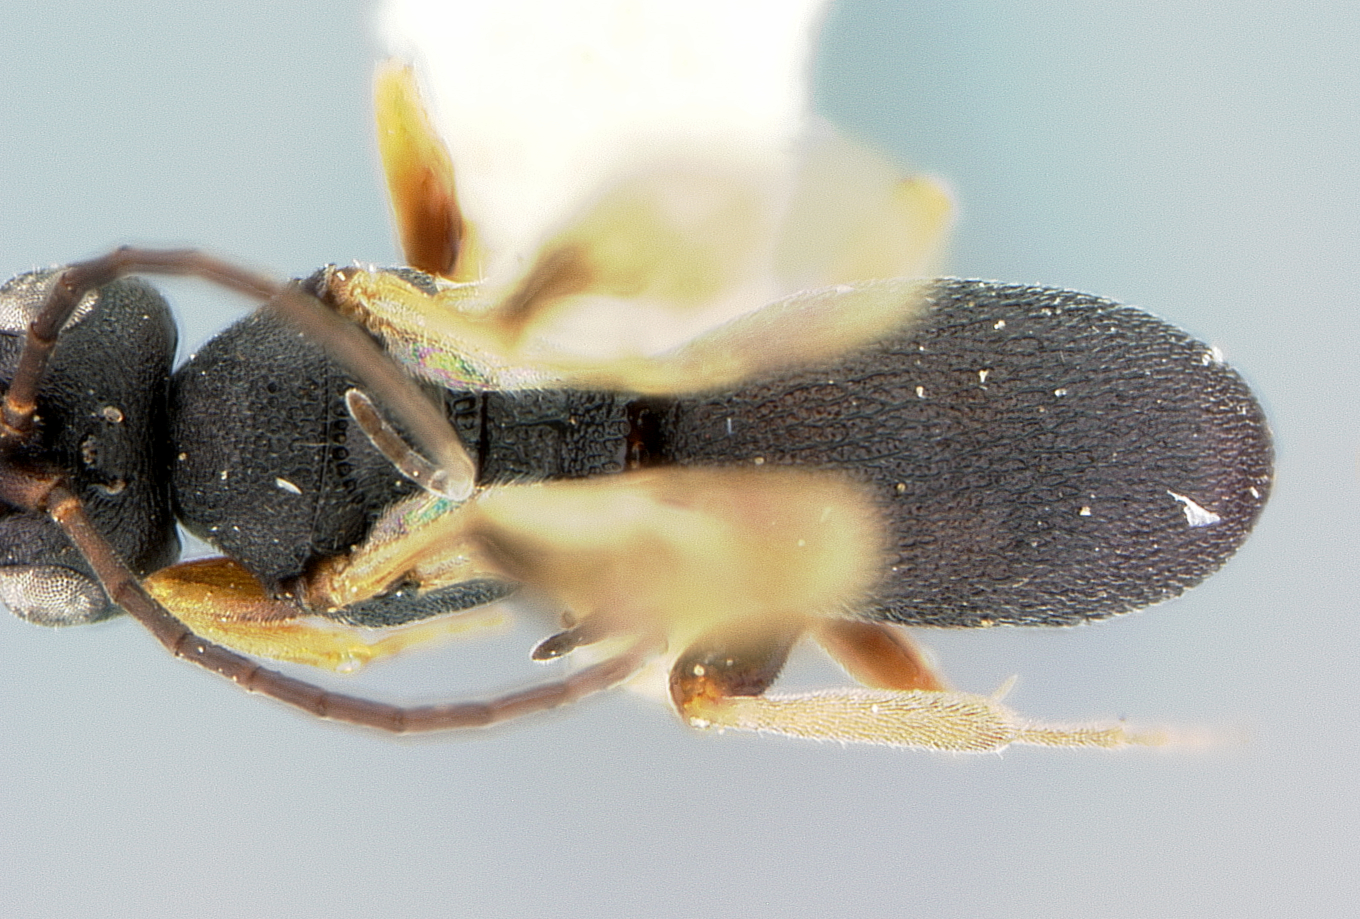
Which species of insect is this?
Chelonus medicaginis
